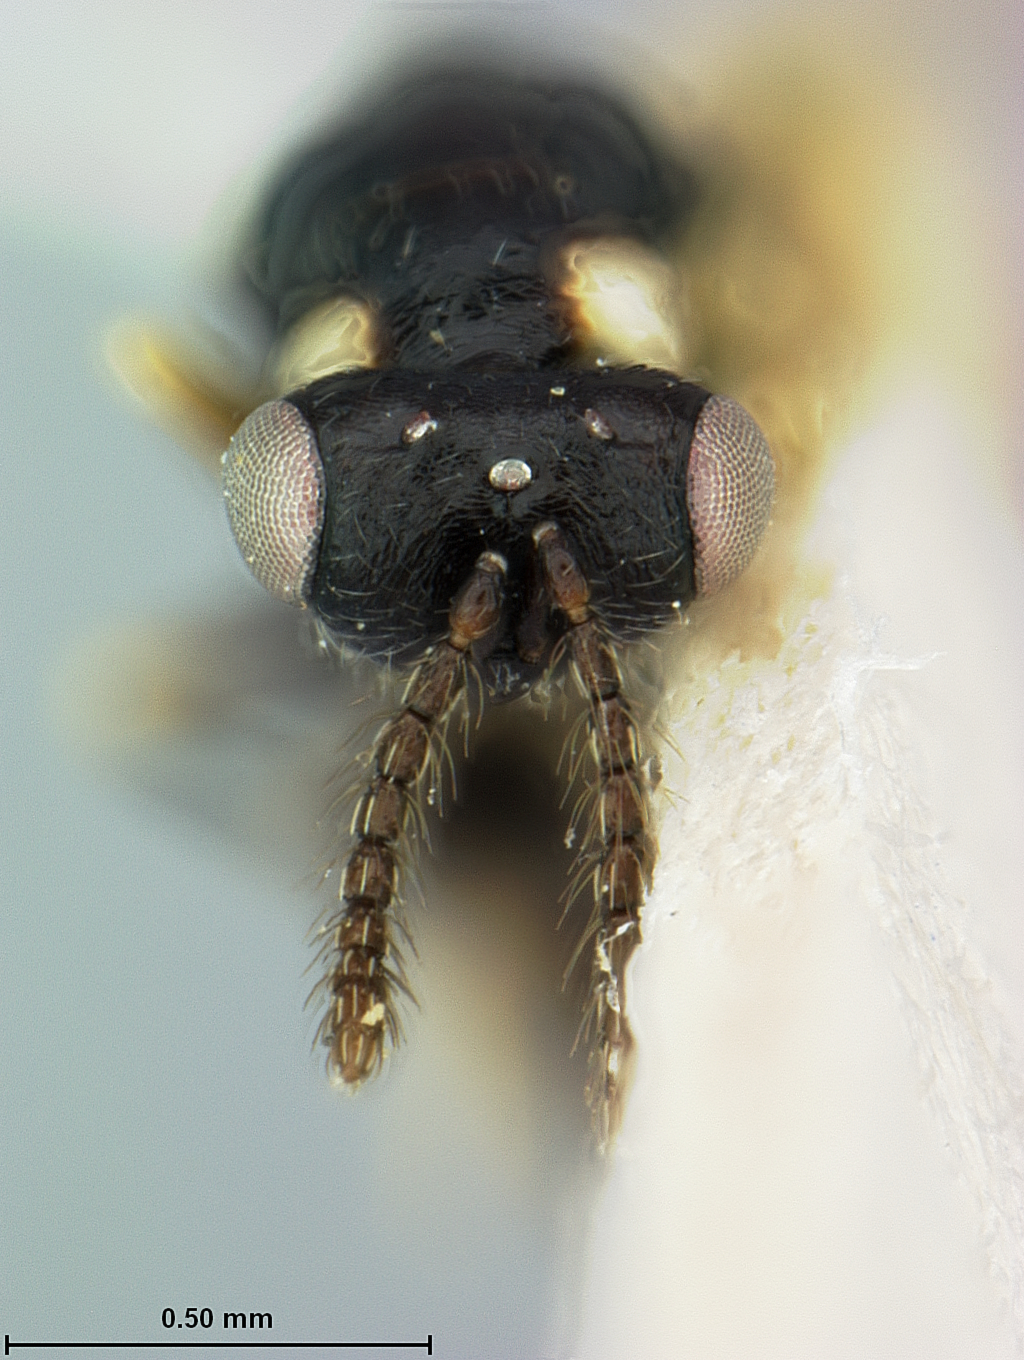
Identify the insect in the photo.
Isosoma albomaculatum
